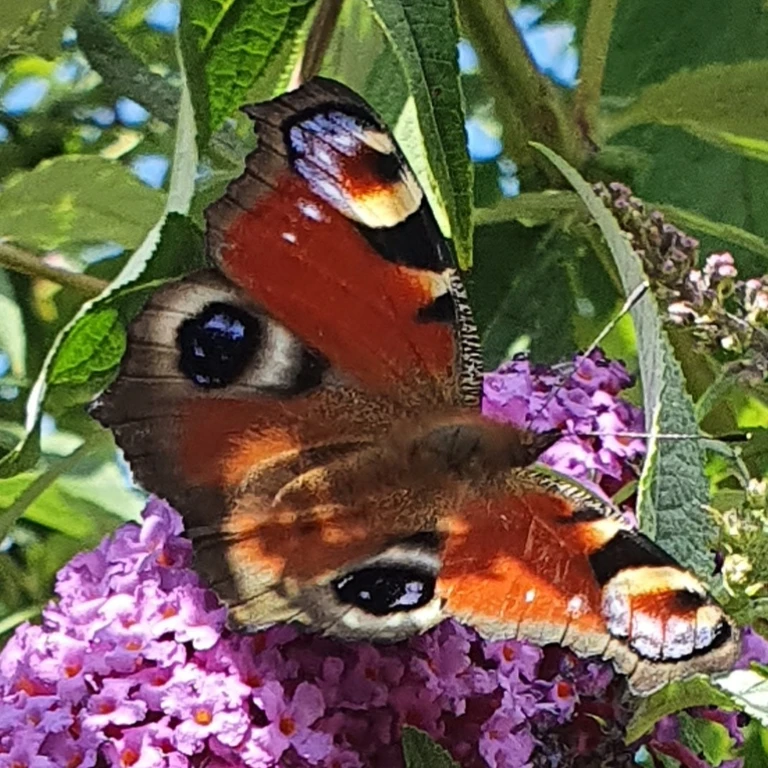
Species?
Aglais io
